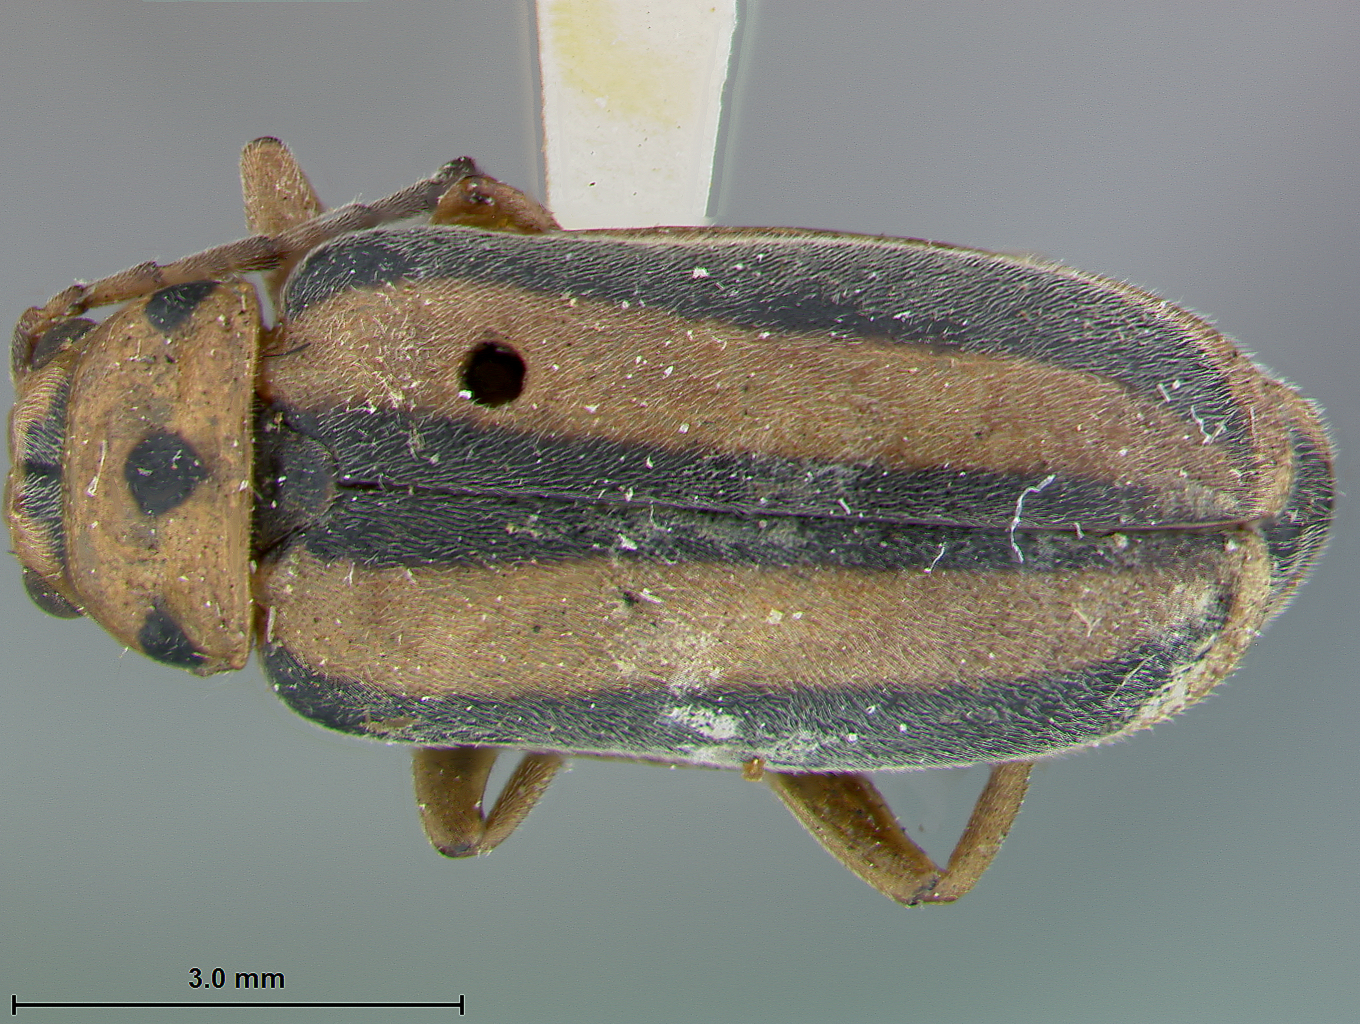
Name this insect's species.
Trirhabda adela
